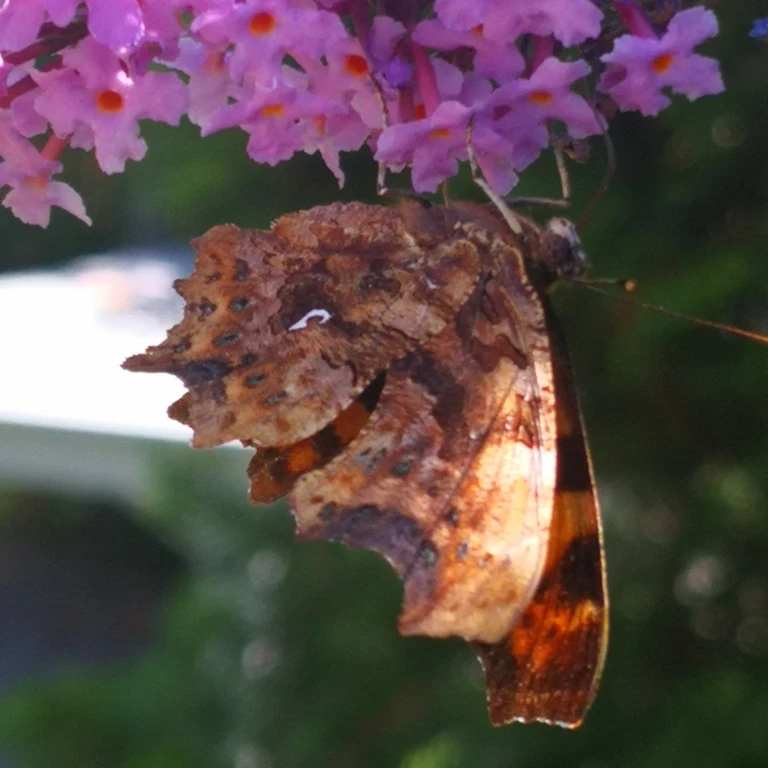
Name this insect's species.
Polygonia c-album
